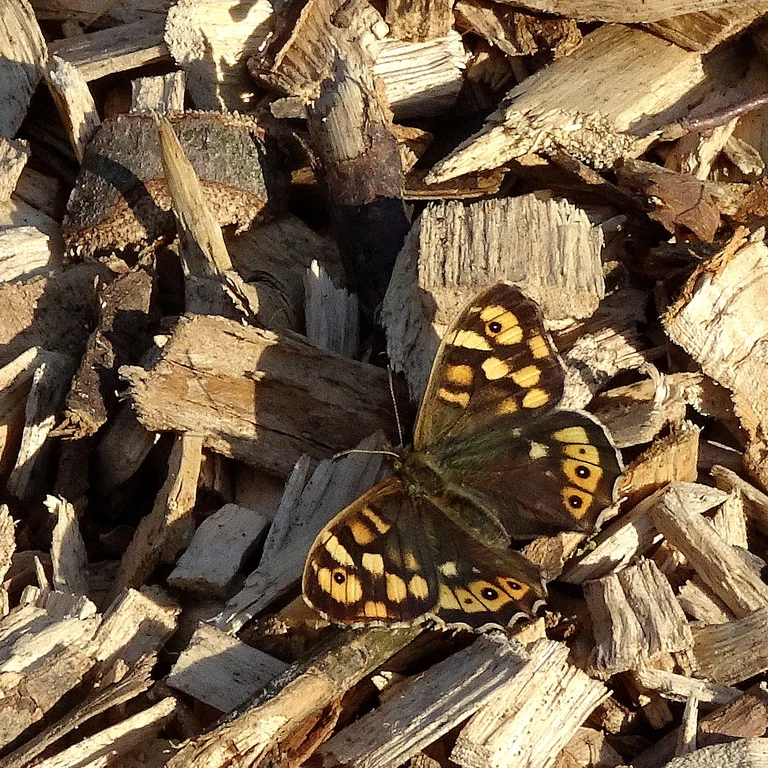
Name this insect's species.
Pararge aegeria
